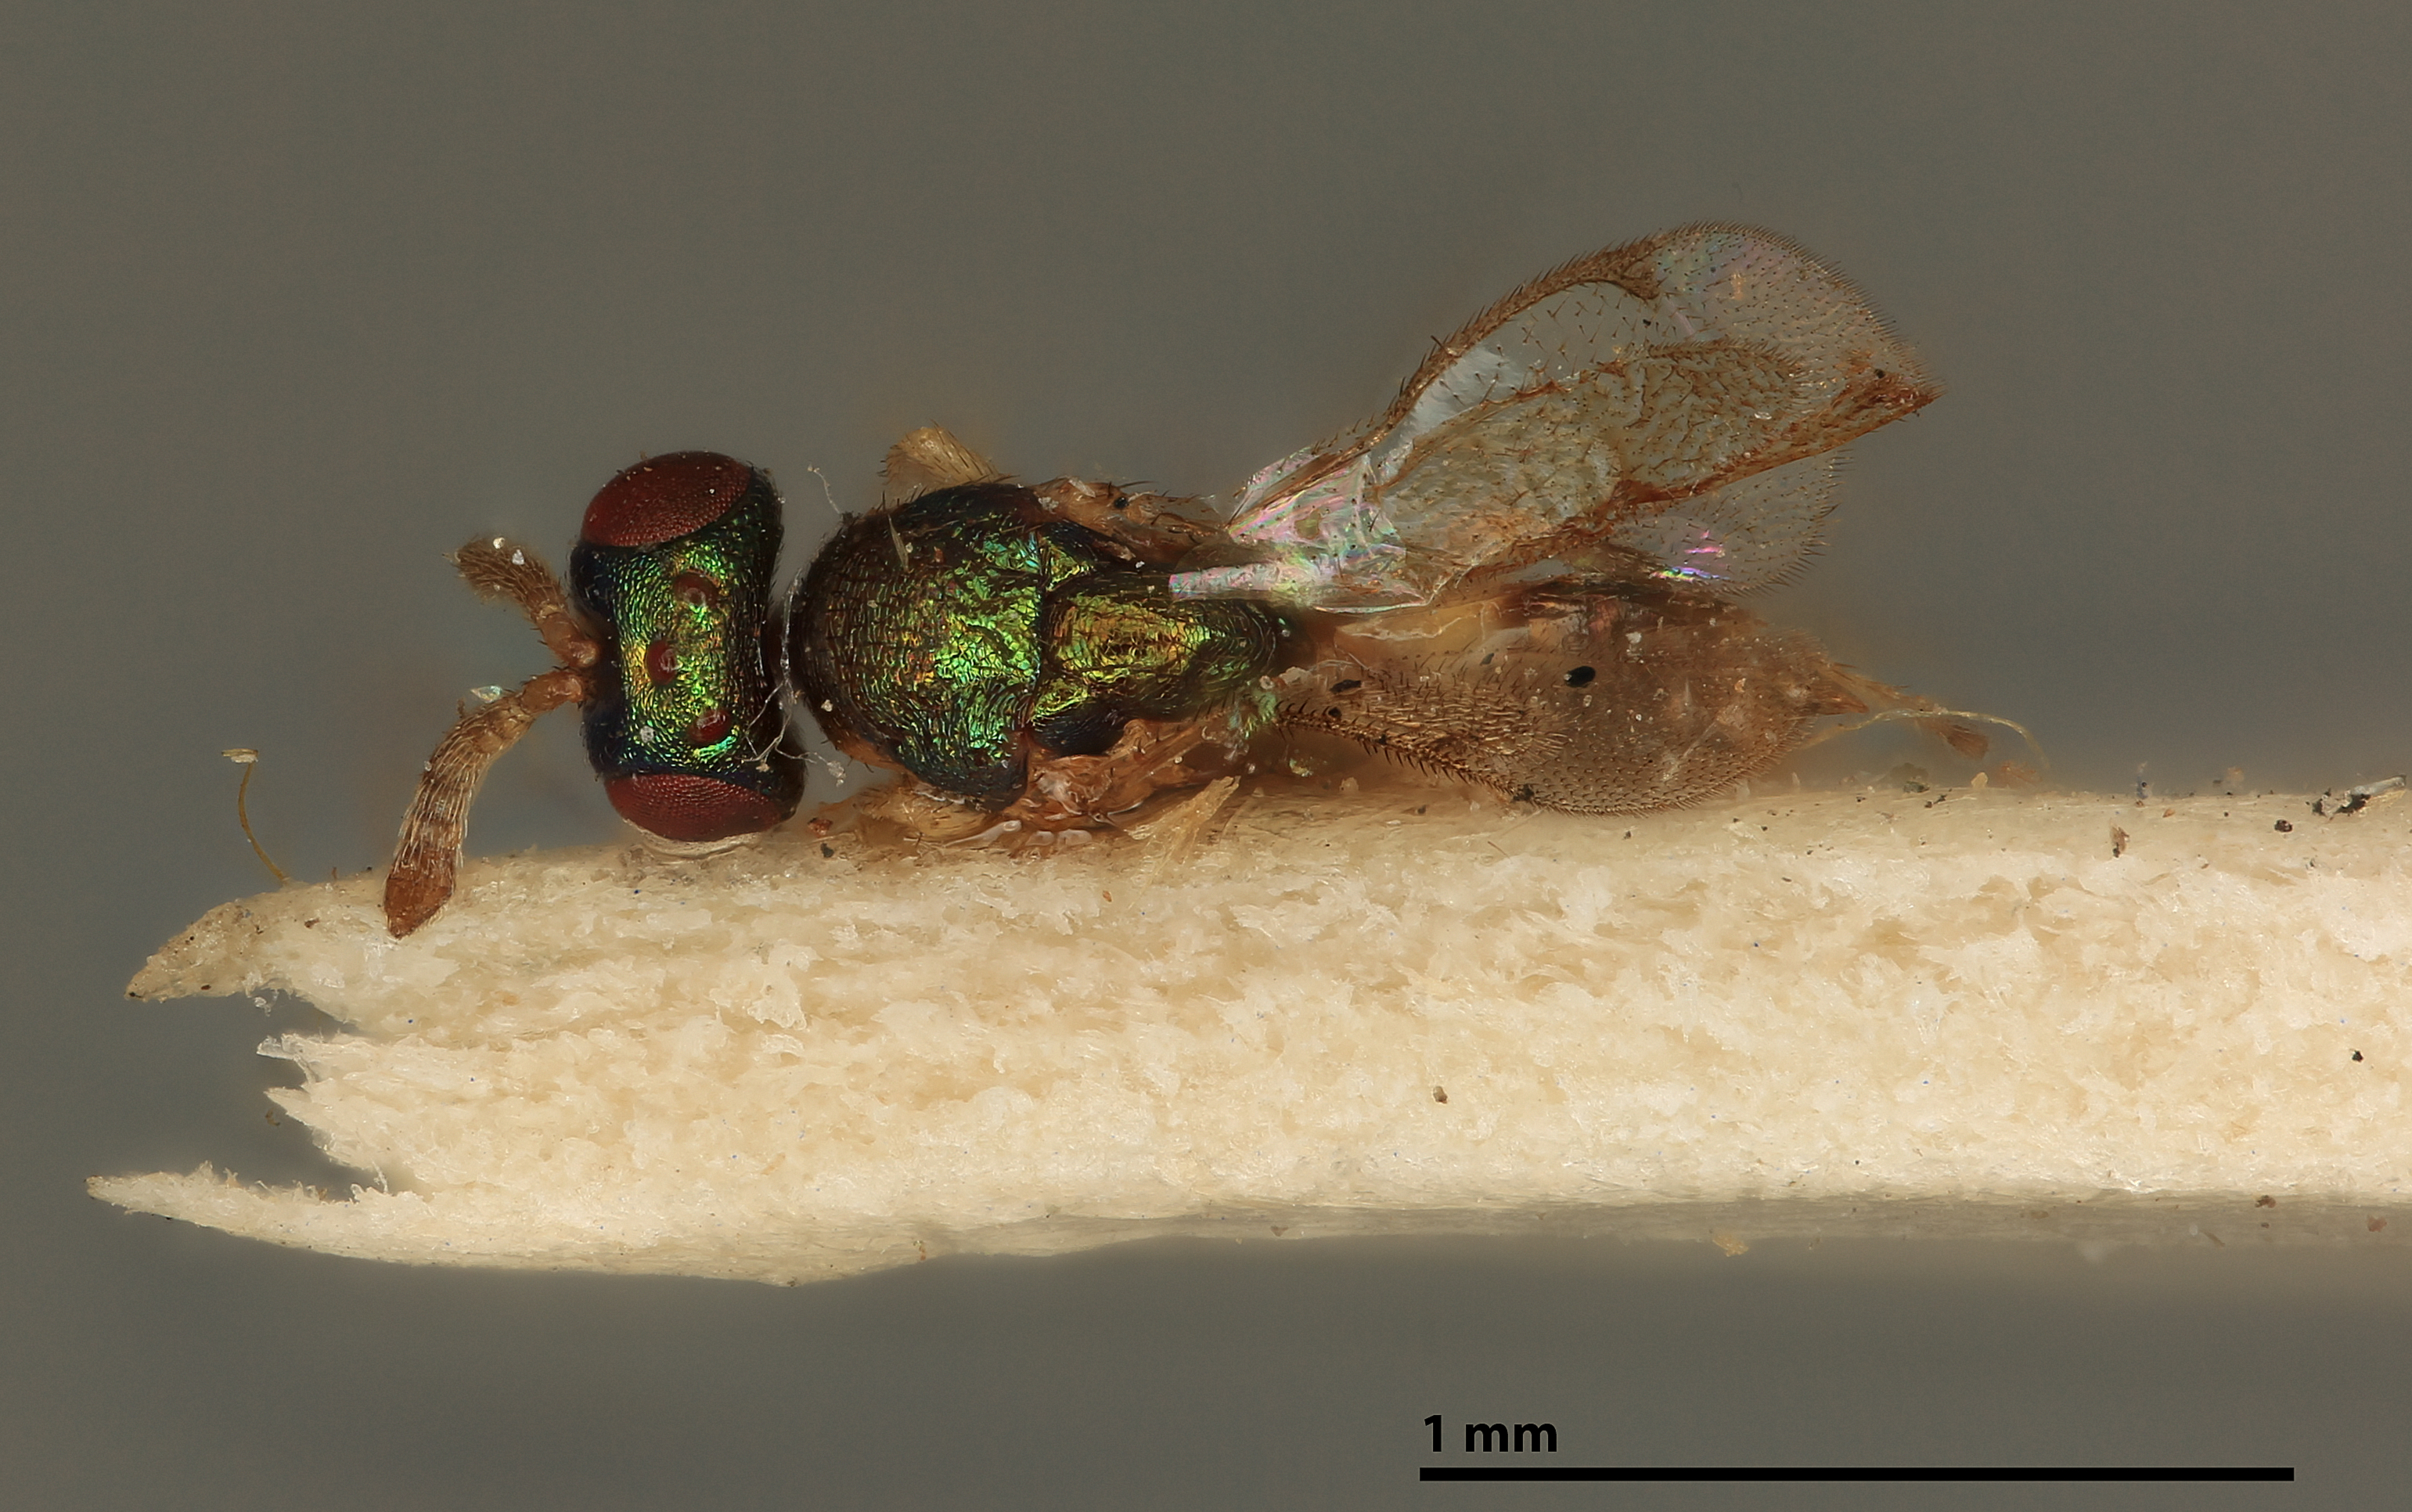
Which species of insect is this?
Torymus ventralis
